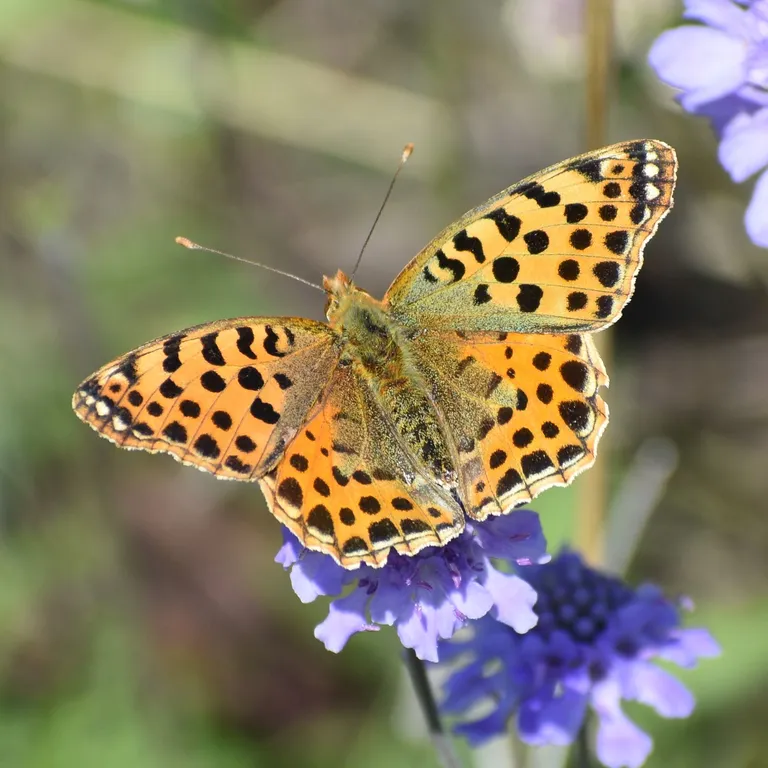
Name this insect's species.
Issoria lathonia
